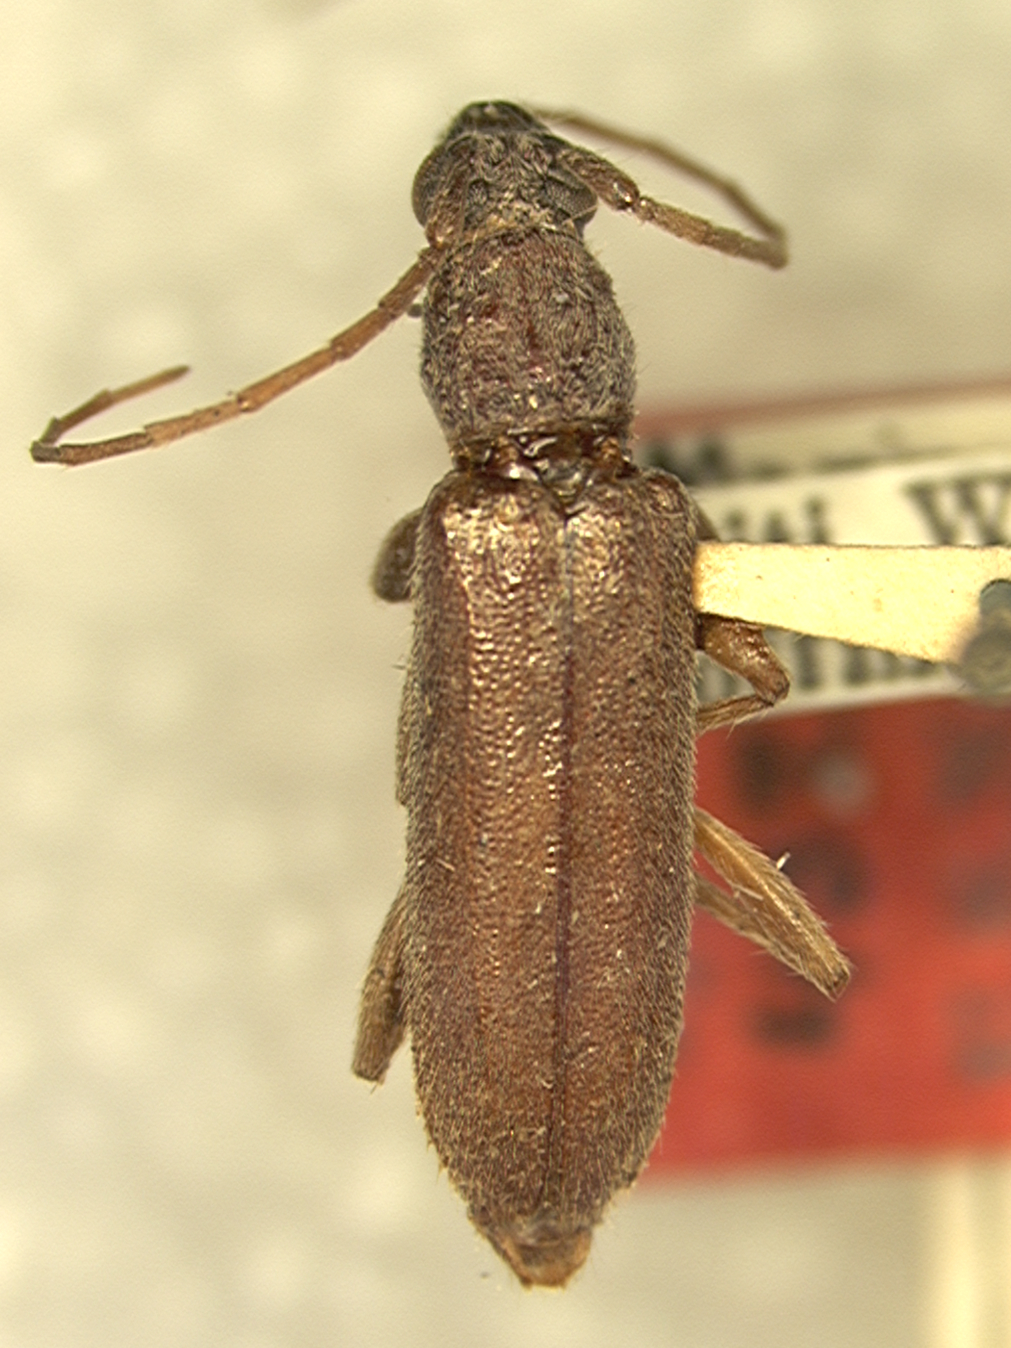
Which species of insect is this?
Elaphidion compressipenne
